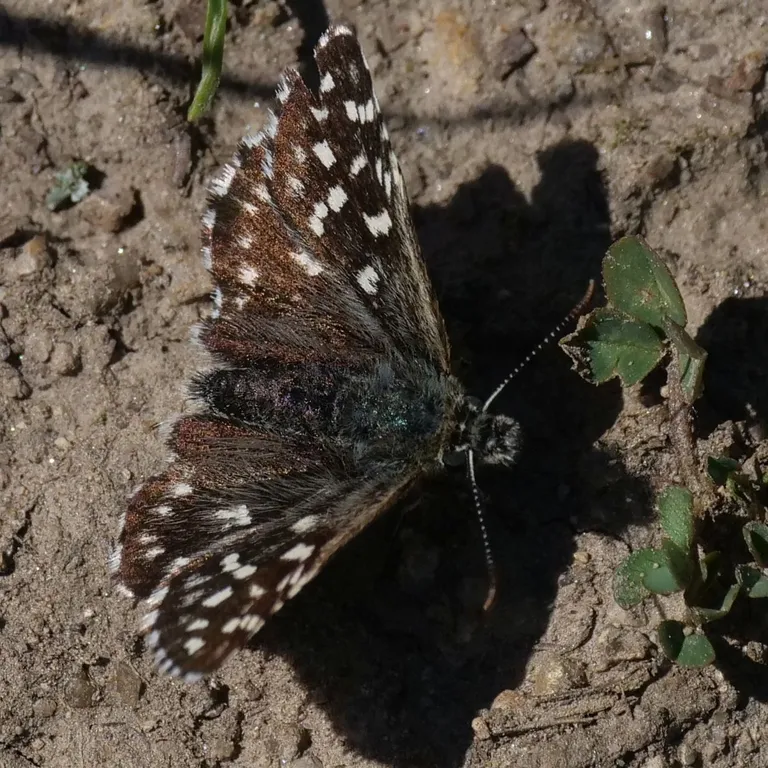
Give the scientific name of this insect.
Pyrgus malvae
